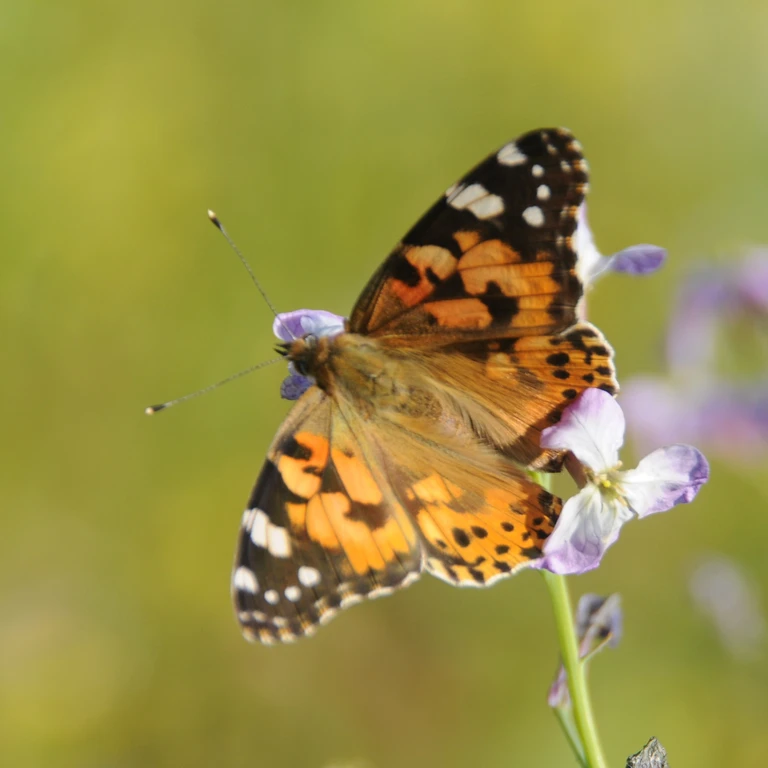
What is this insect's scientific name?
Vanessa cardui
